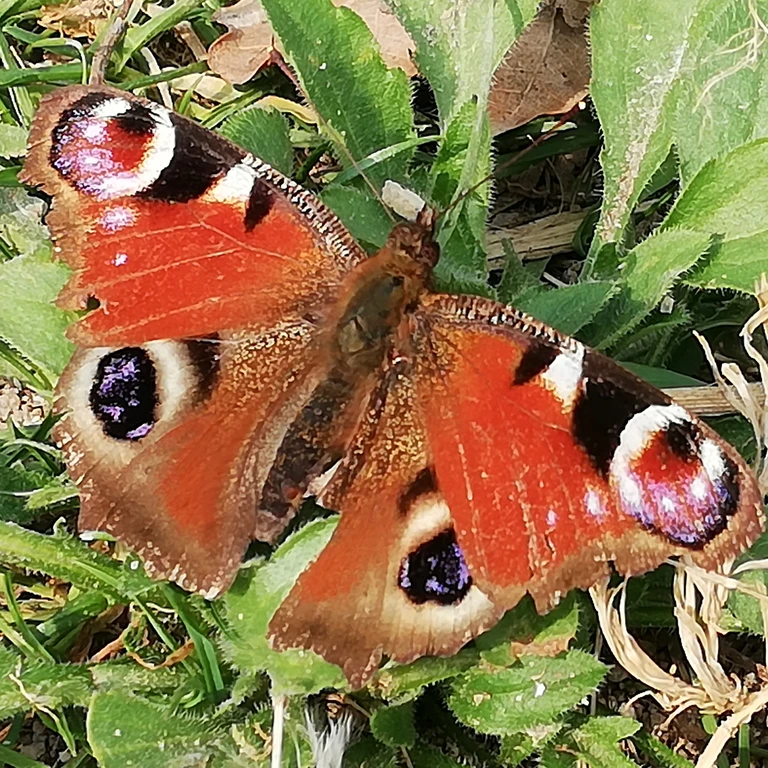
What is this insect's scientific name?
Aglais io
